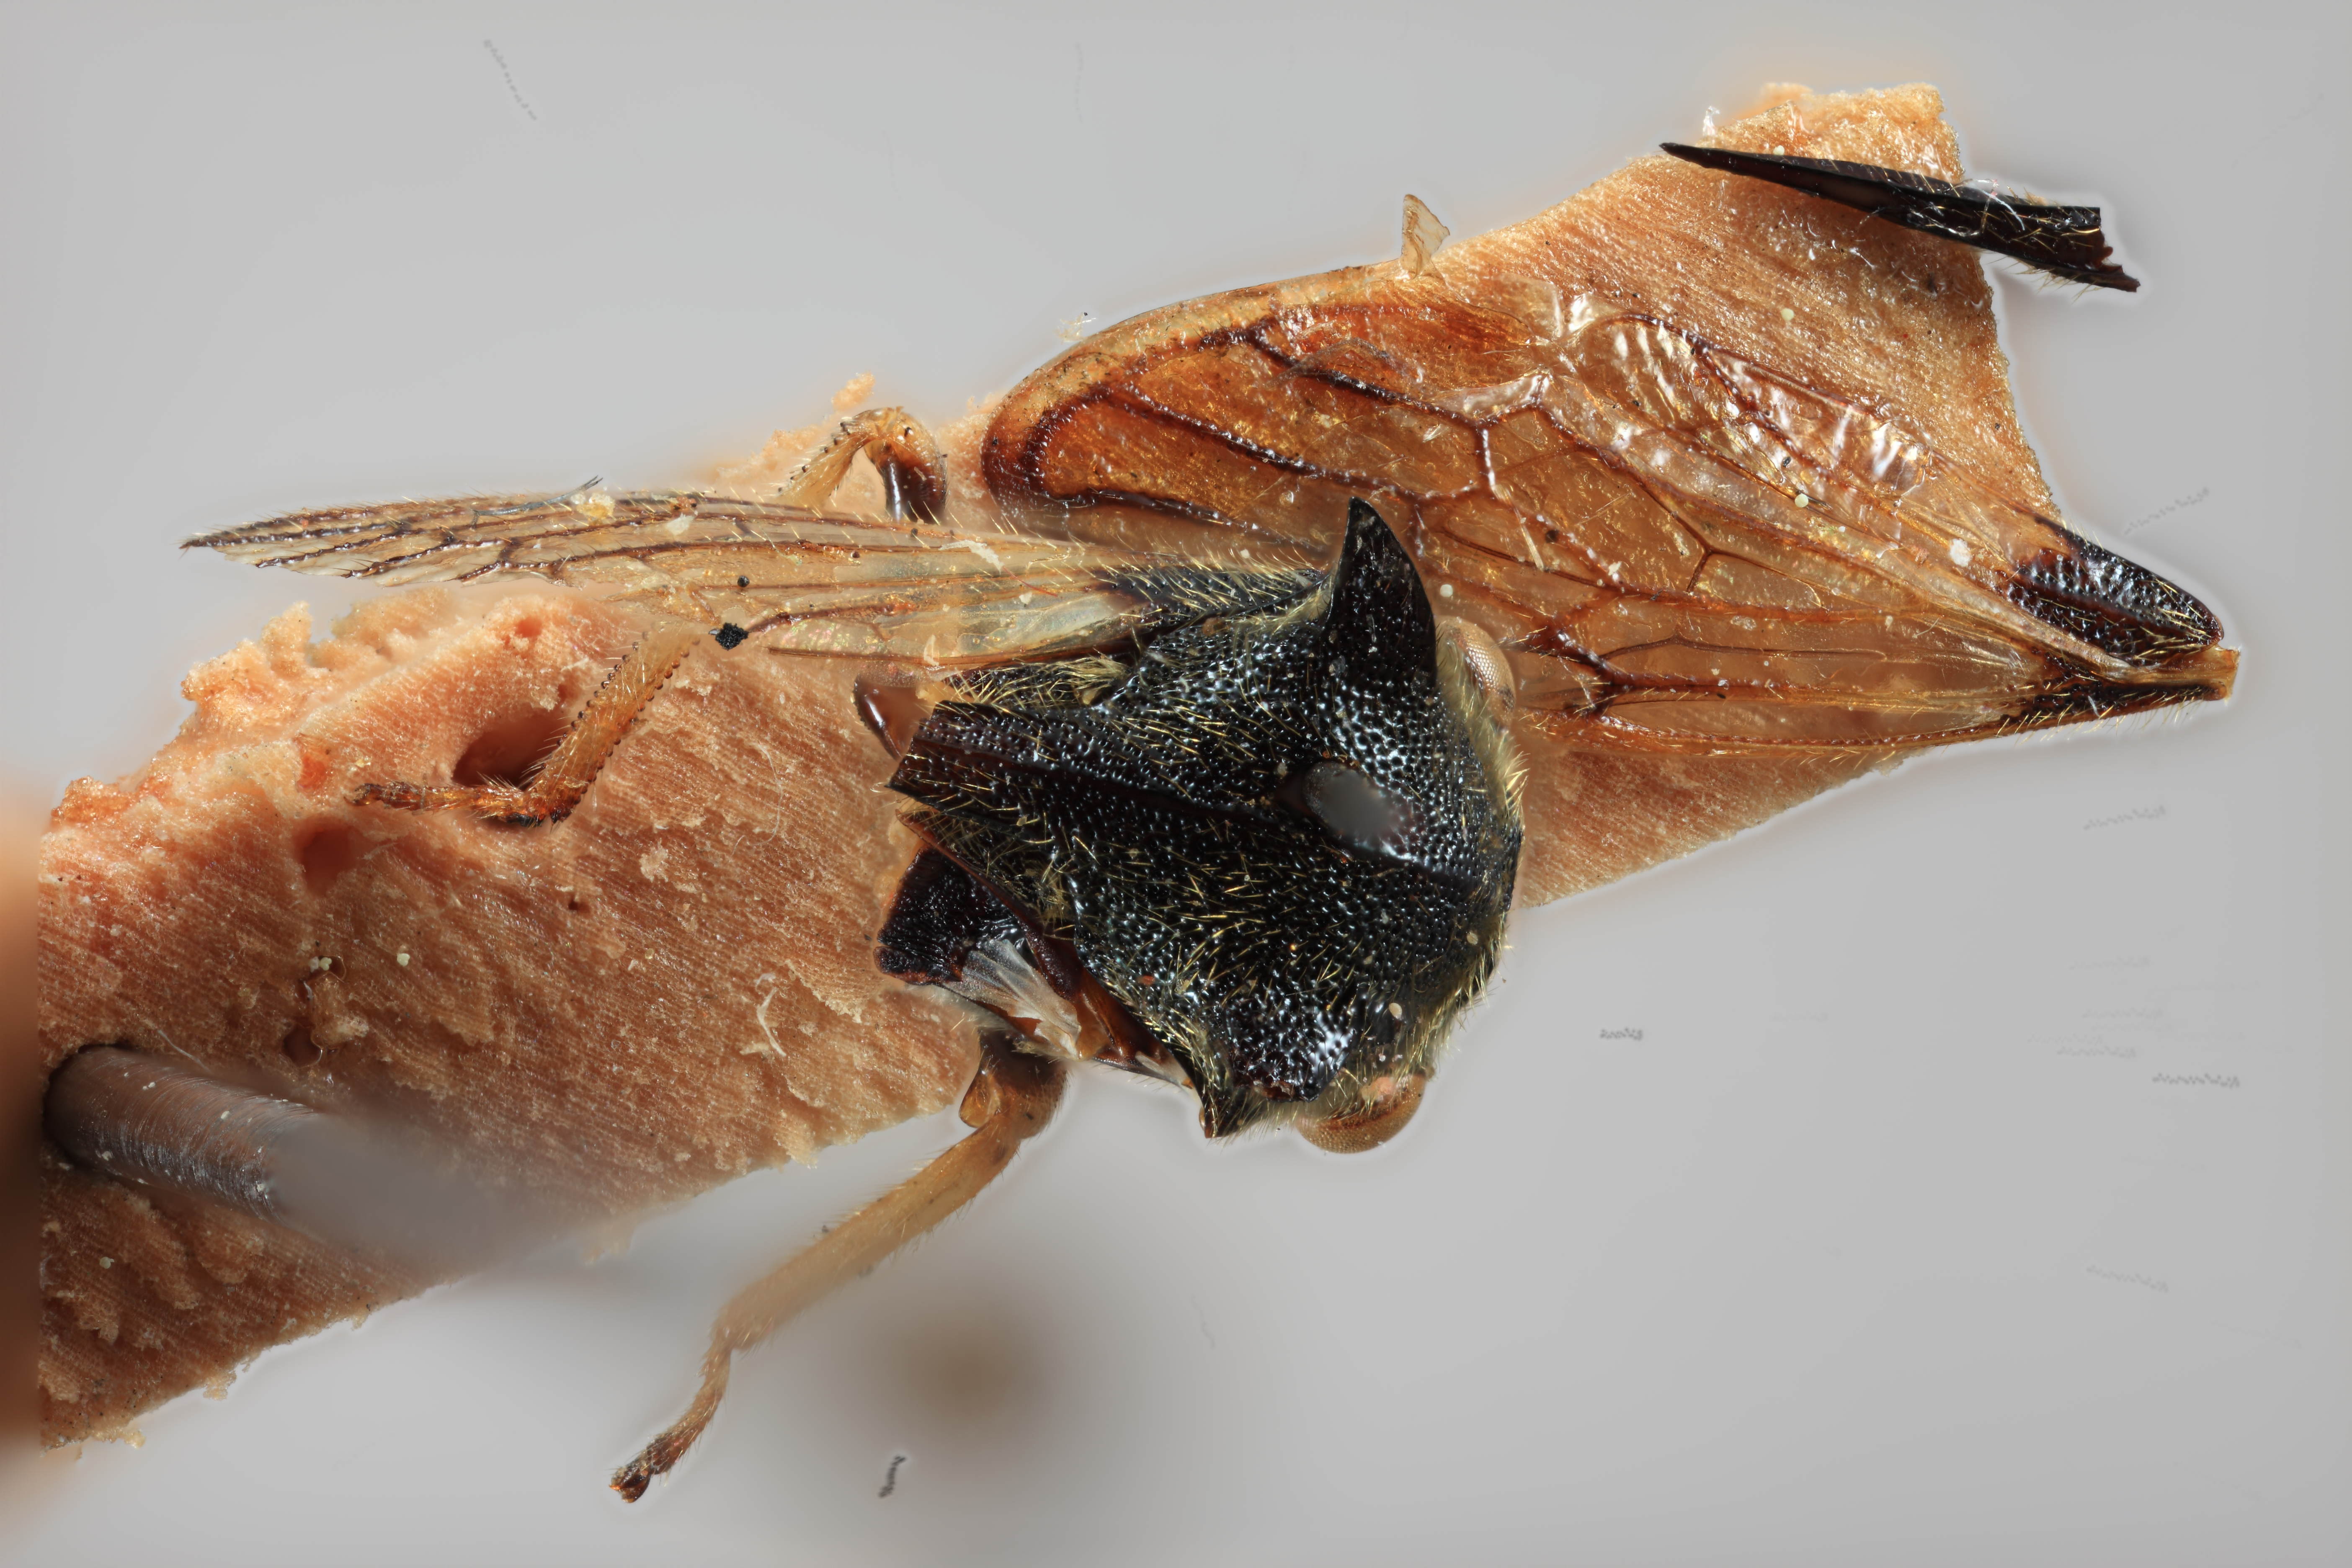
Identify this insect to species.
Centrotus flavipes
